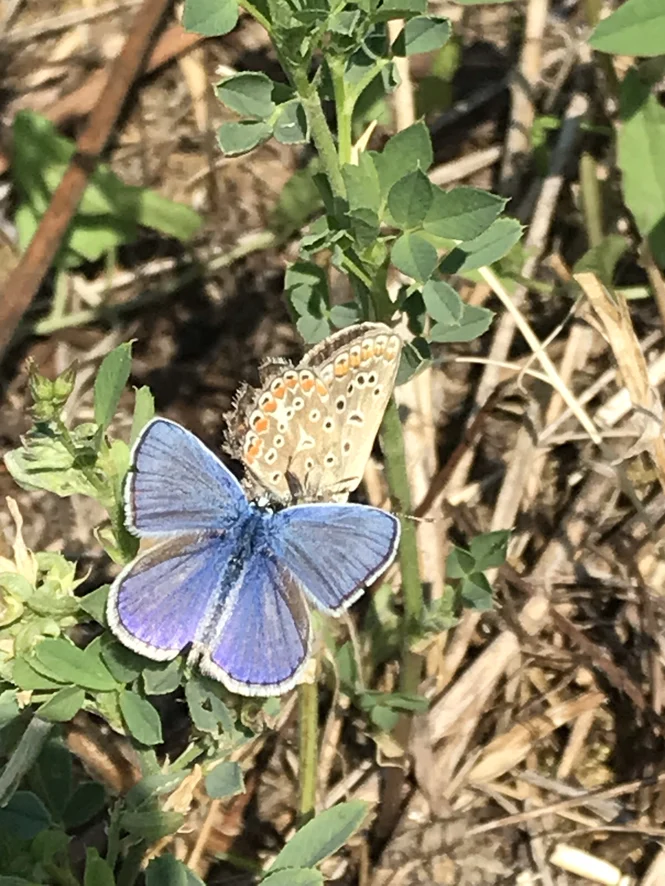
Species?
Polyommatus icarus
